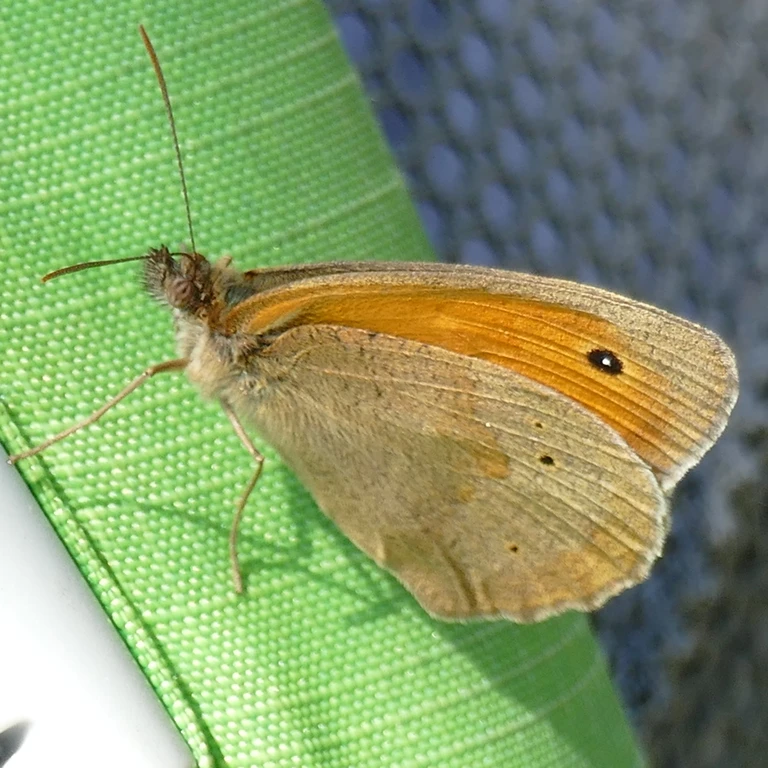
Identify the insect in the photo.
Maniola jurtina
